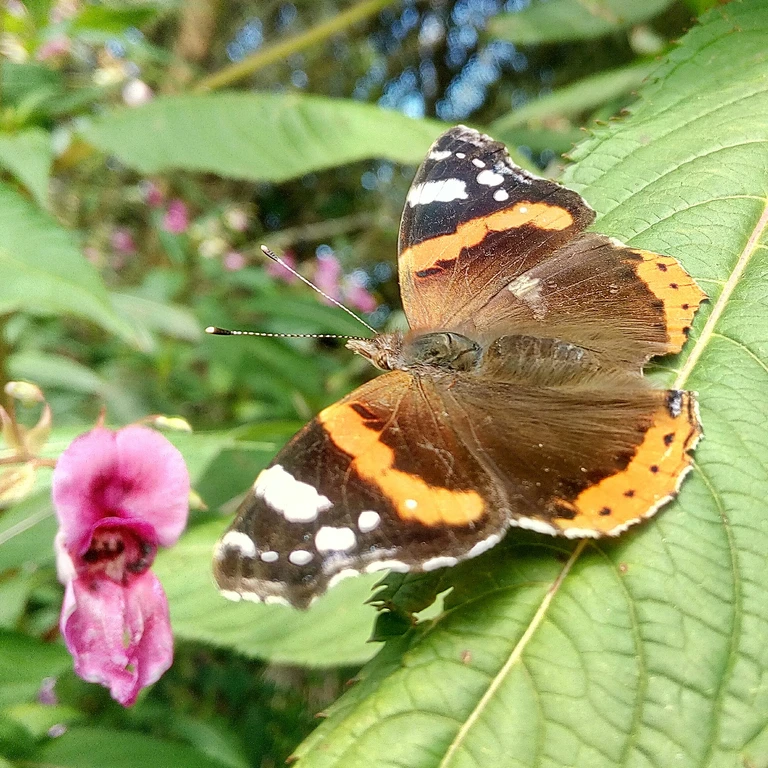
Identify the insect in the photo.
Vanessa atalanta
